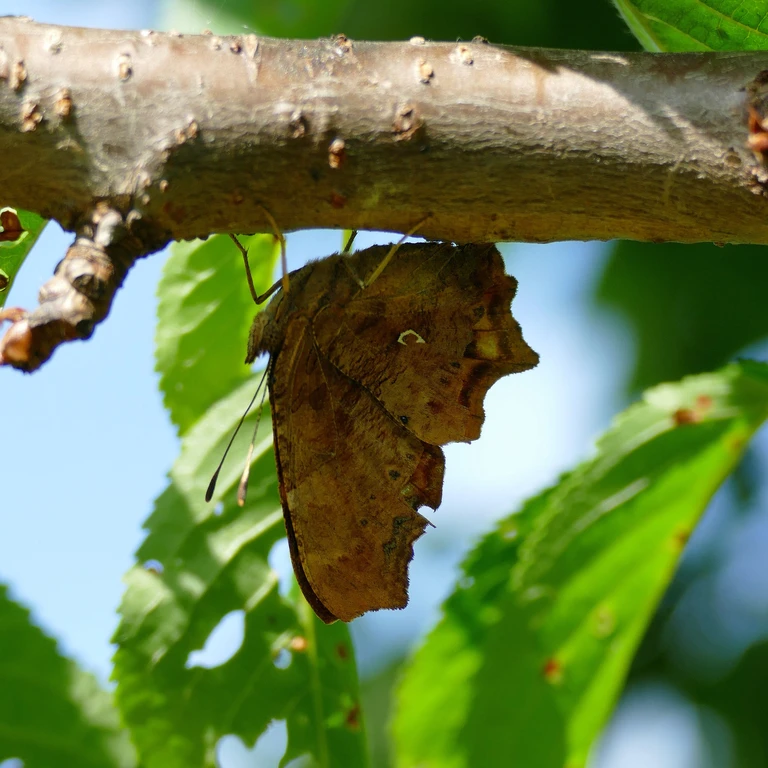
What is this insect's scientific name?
Polygonia c-album
